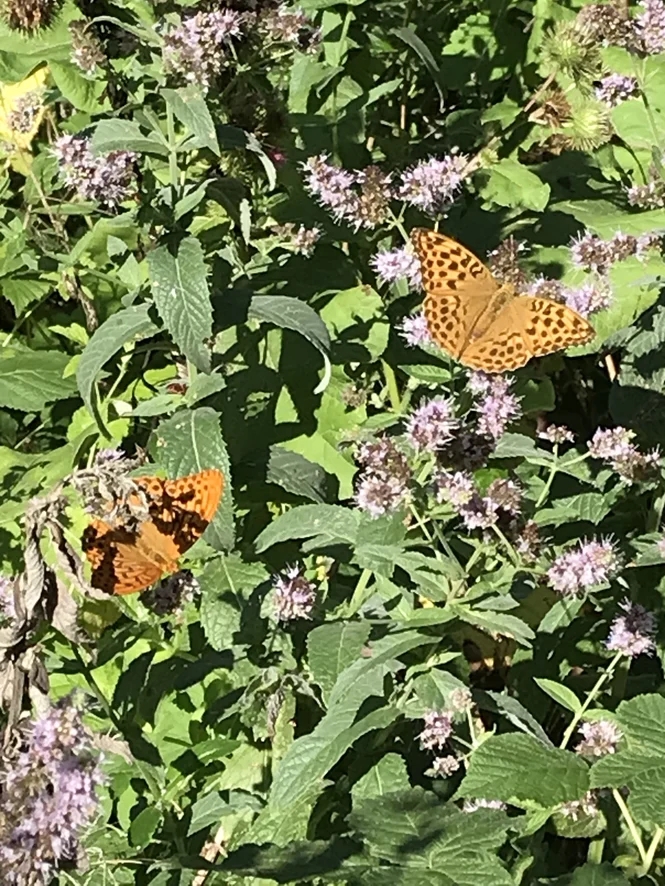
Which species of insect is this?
Argynnis paphia
